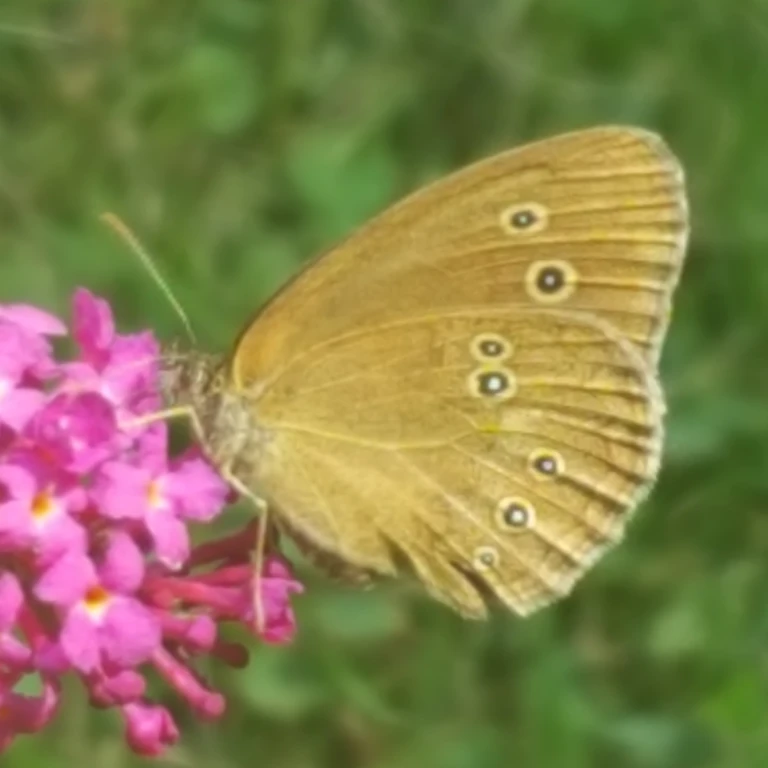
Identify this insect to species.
Aphantopus hyperantus
